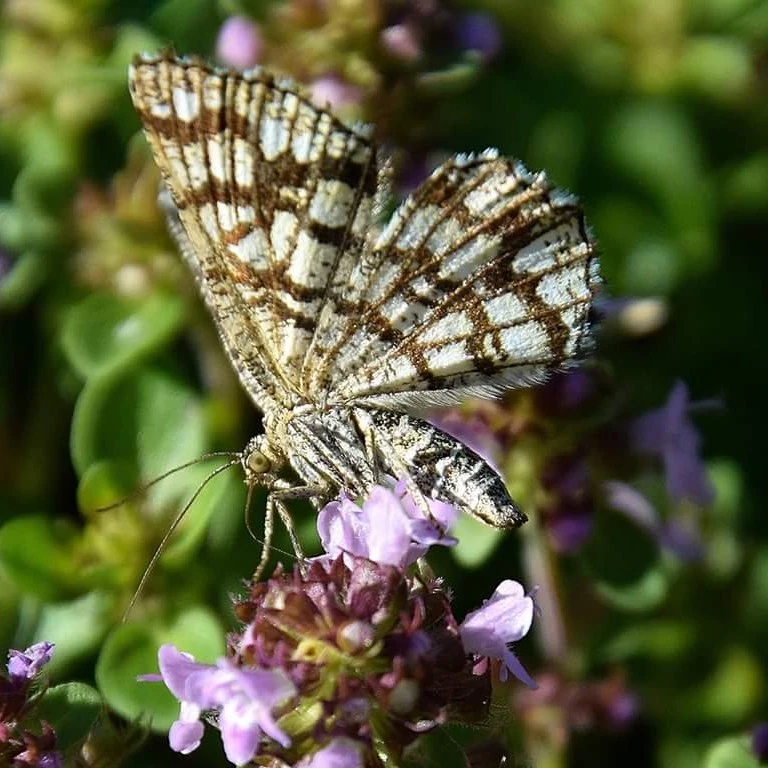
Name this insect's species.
Chiasmia clathrata
